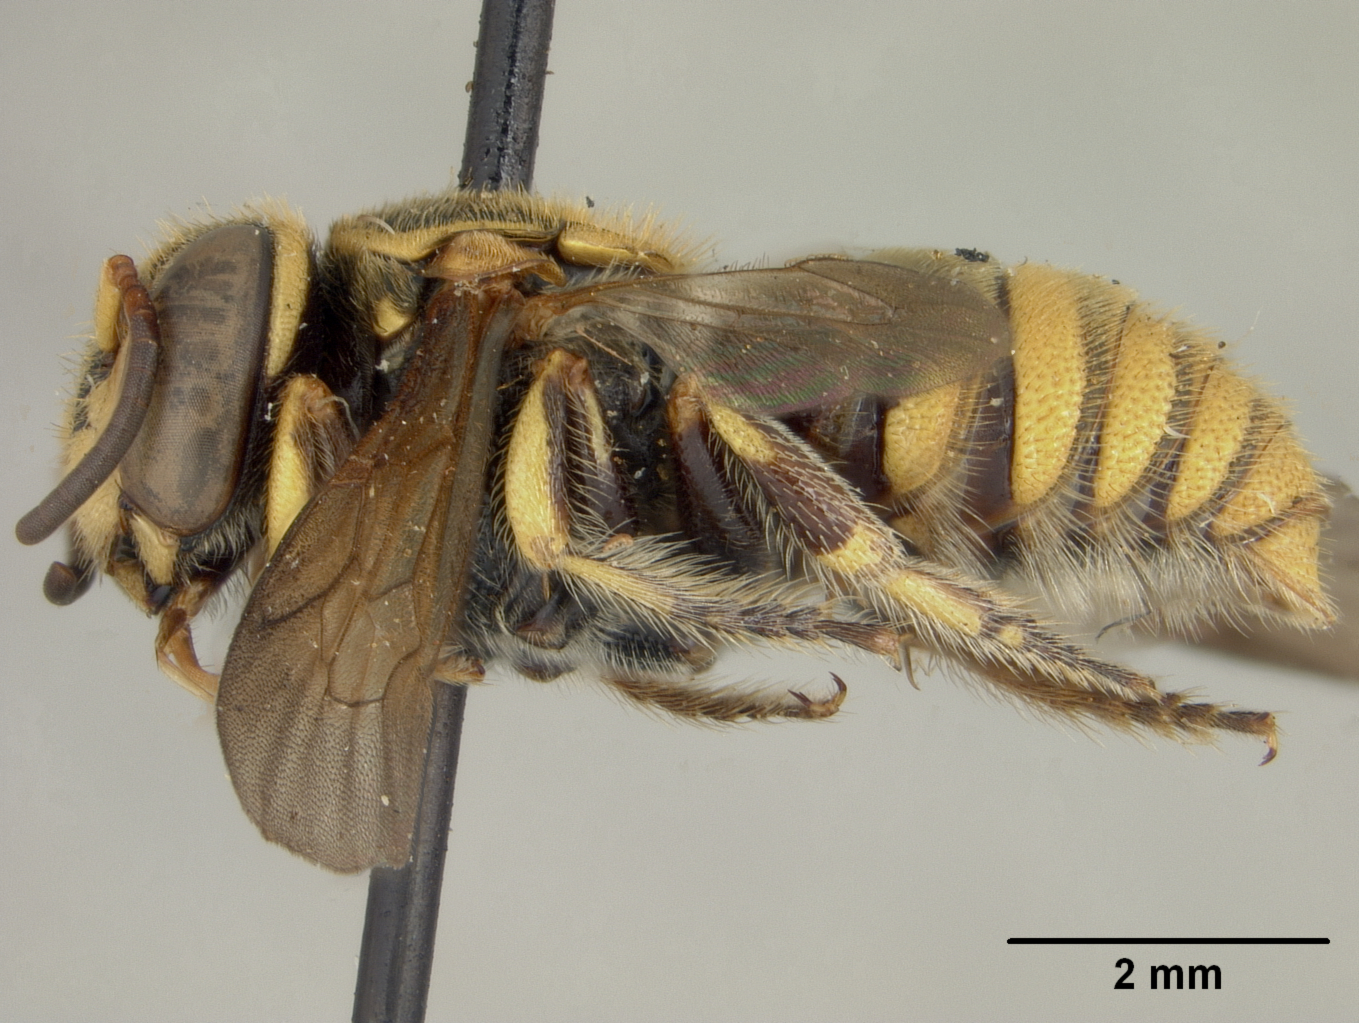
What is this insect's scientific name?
Hypanthidium taboganum
